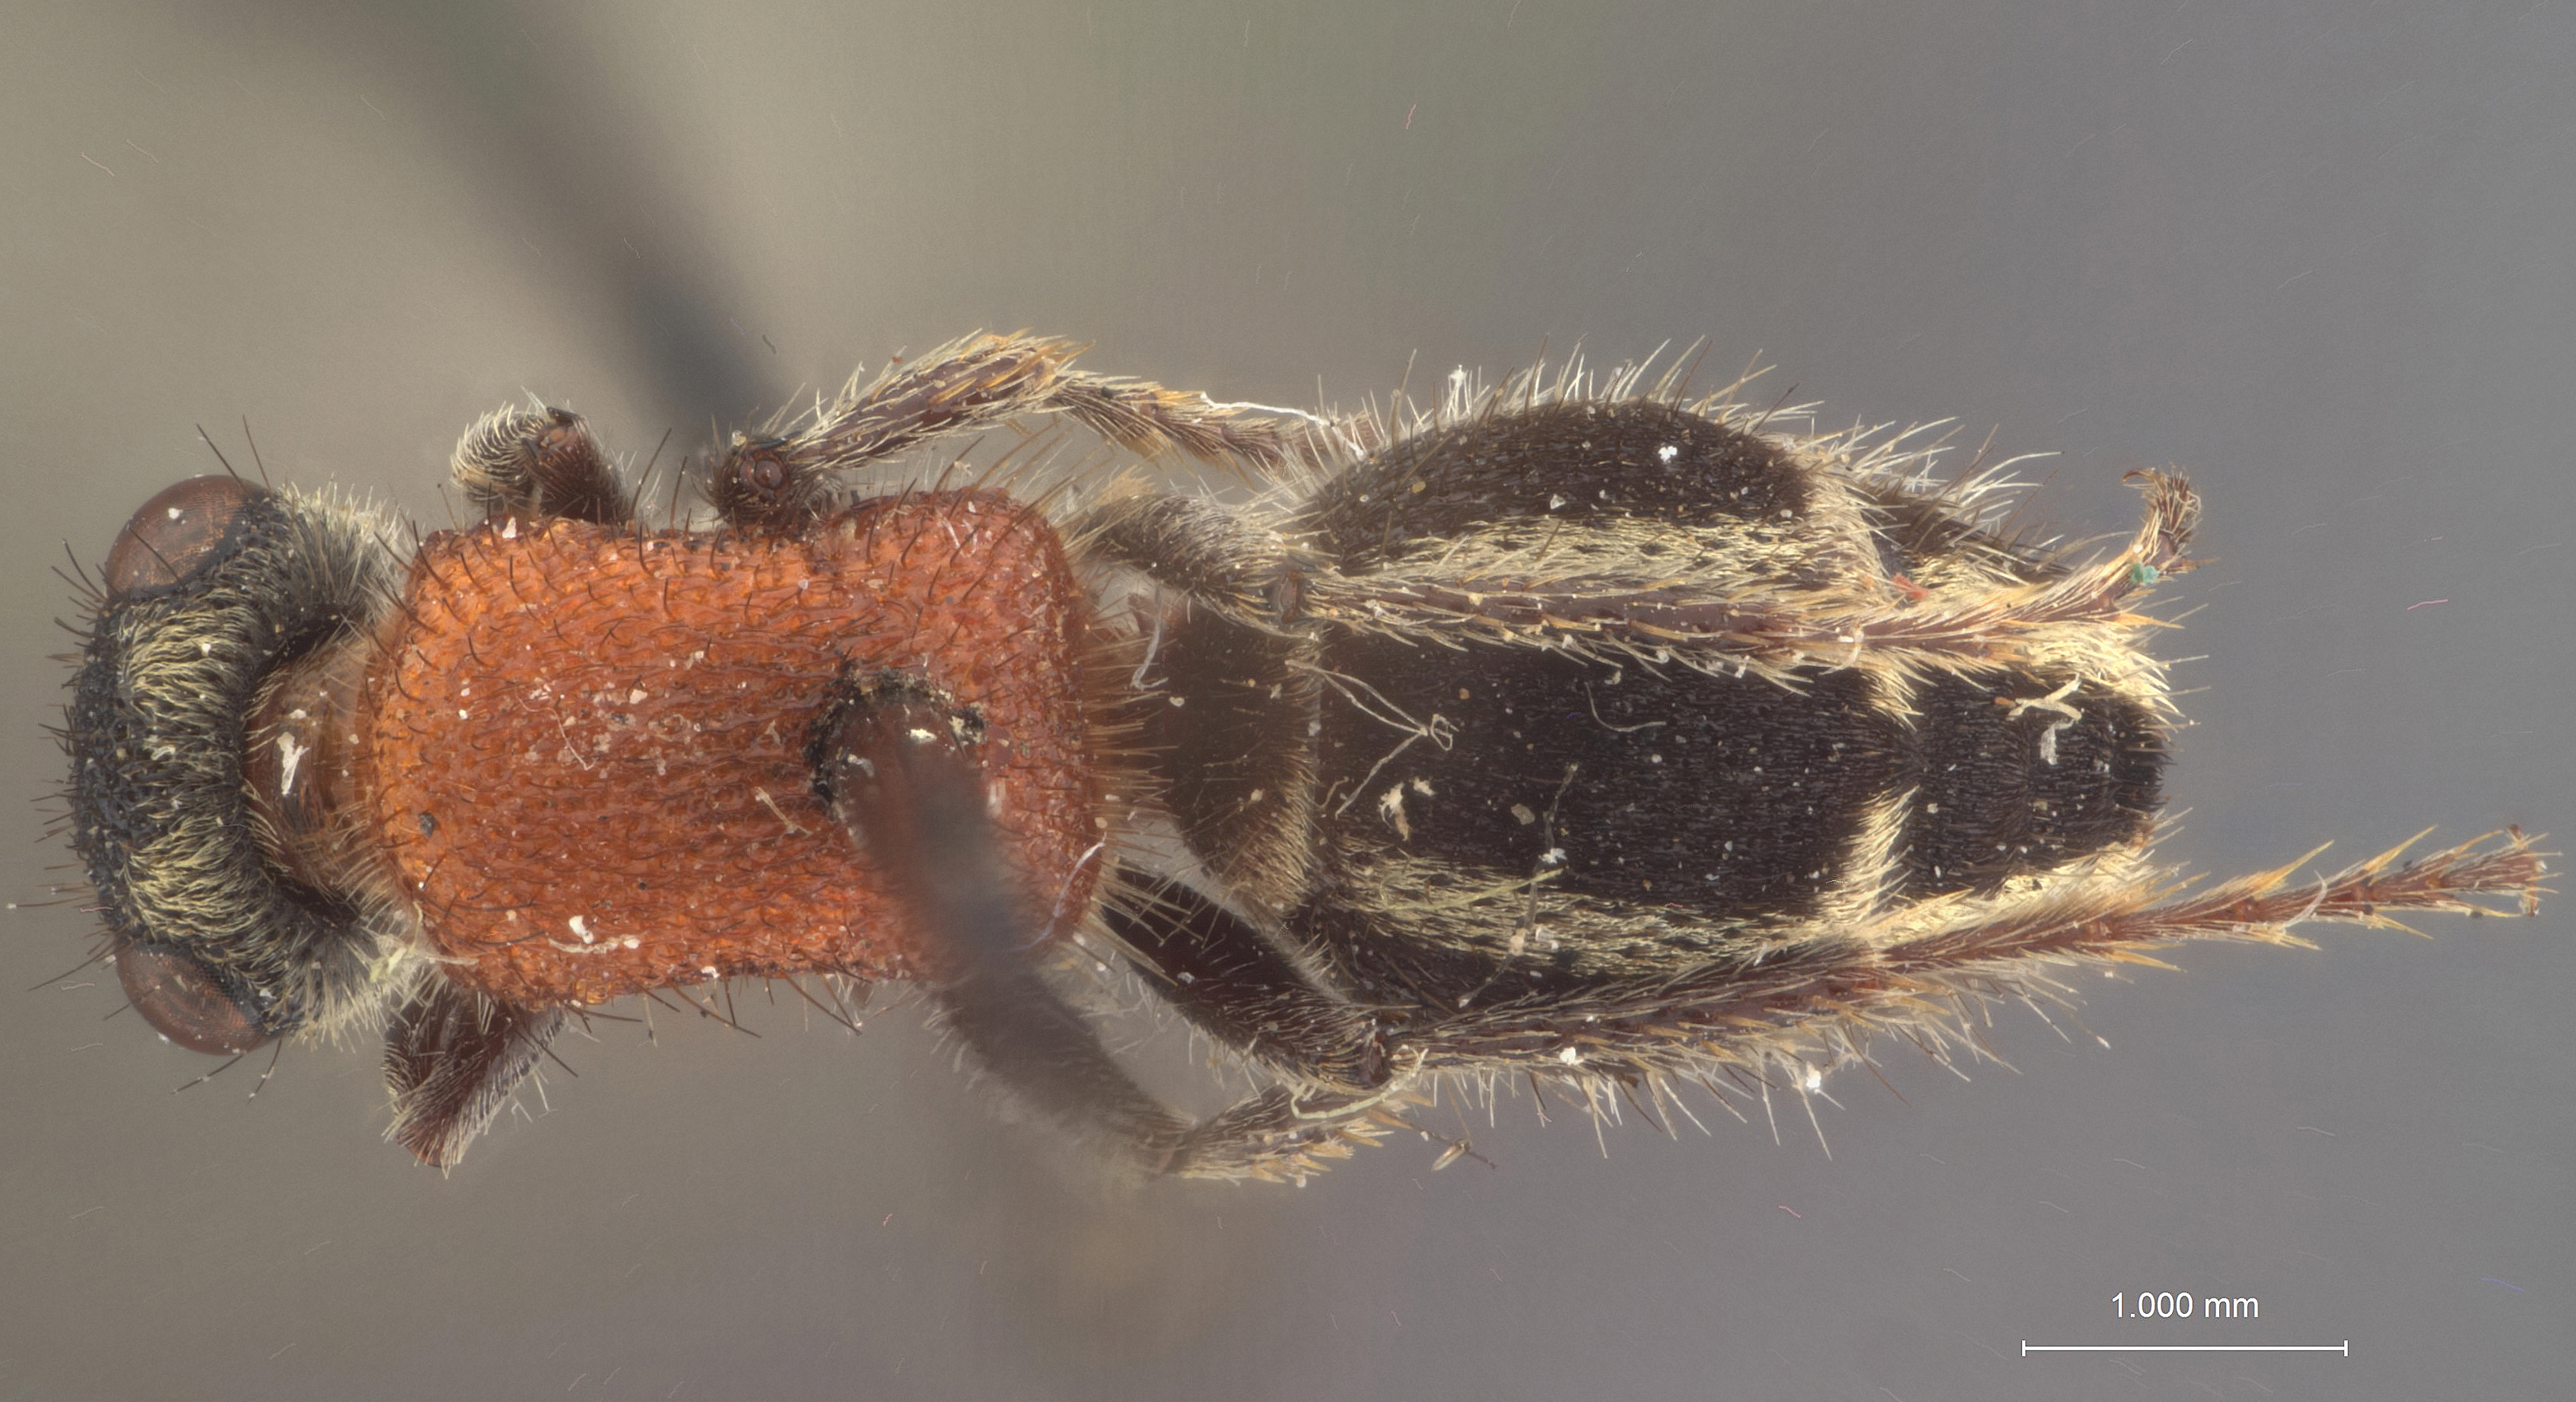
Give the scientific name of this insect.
Timulla fiebrigi
